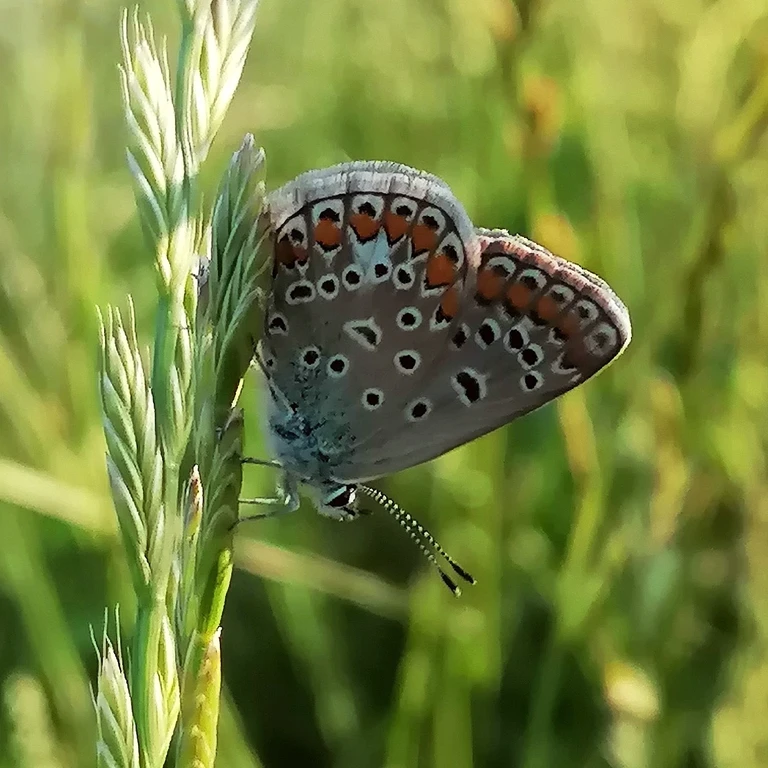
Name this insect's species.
Polyommatus icarus
